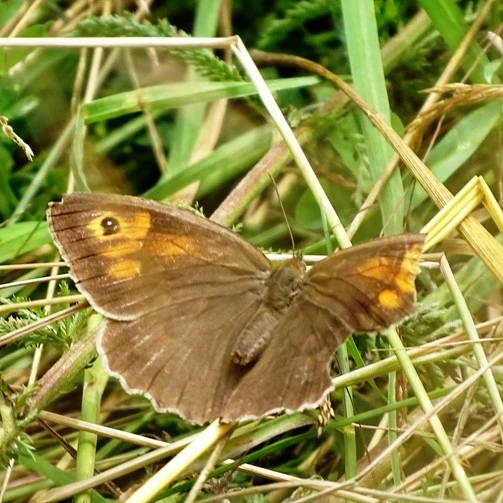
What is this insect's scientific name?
Maniola jurtina
